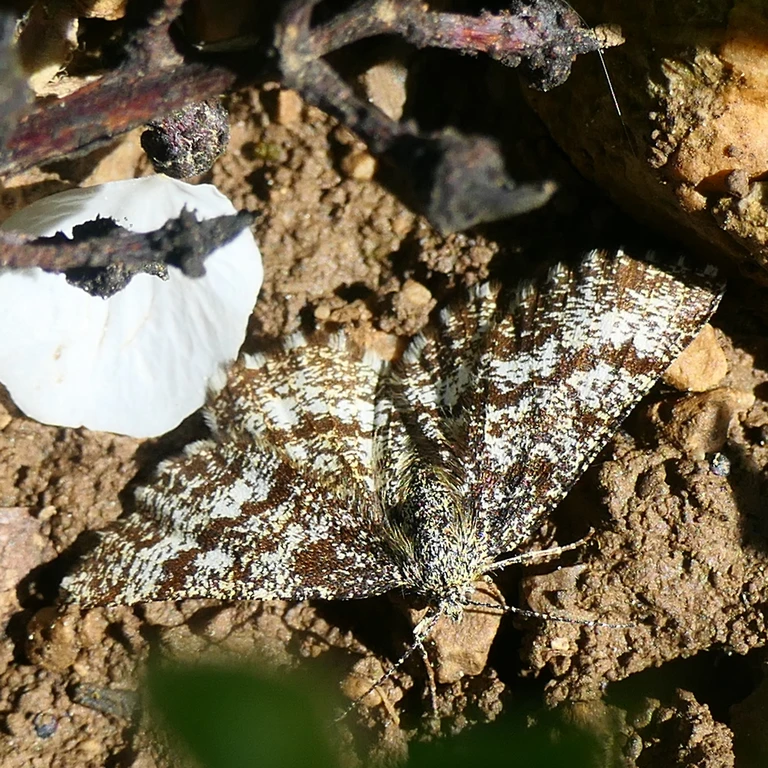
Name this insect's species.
Ematurga atomaria
